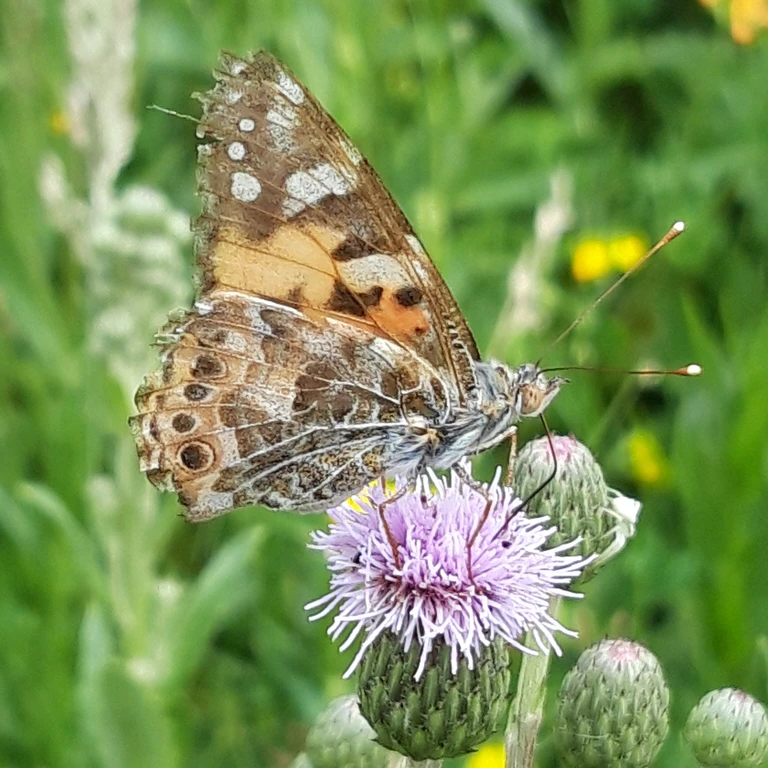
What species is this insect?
Vanessa cardui
